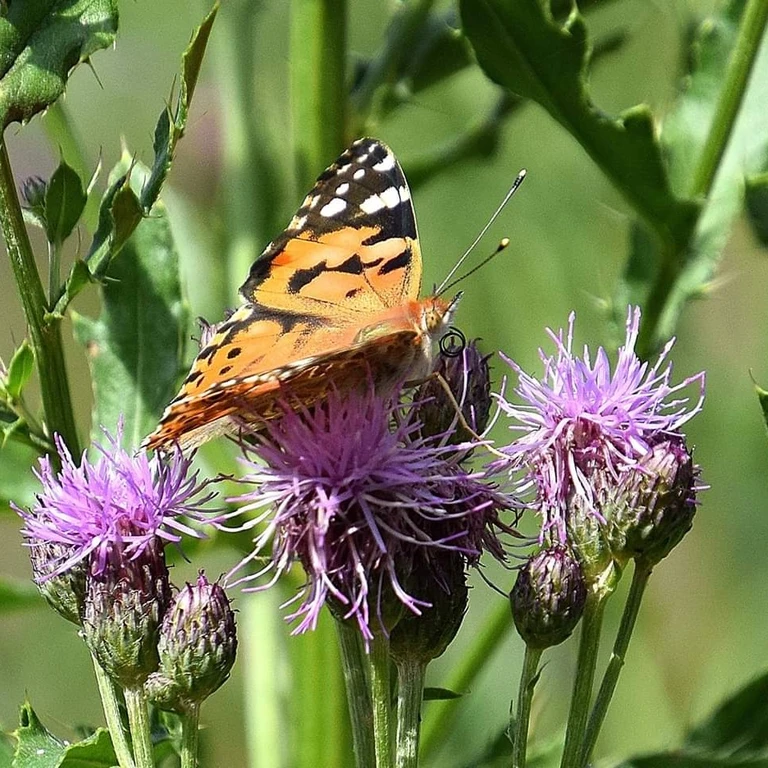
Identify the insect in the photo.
Vanessa cardui
